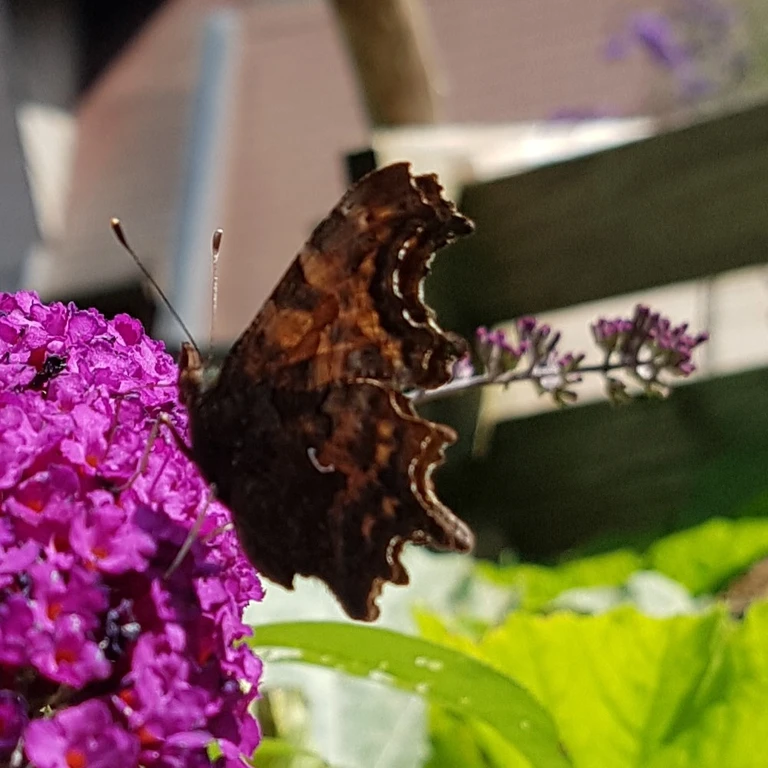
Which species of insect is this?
Polygonia c-album
